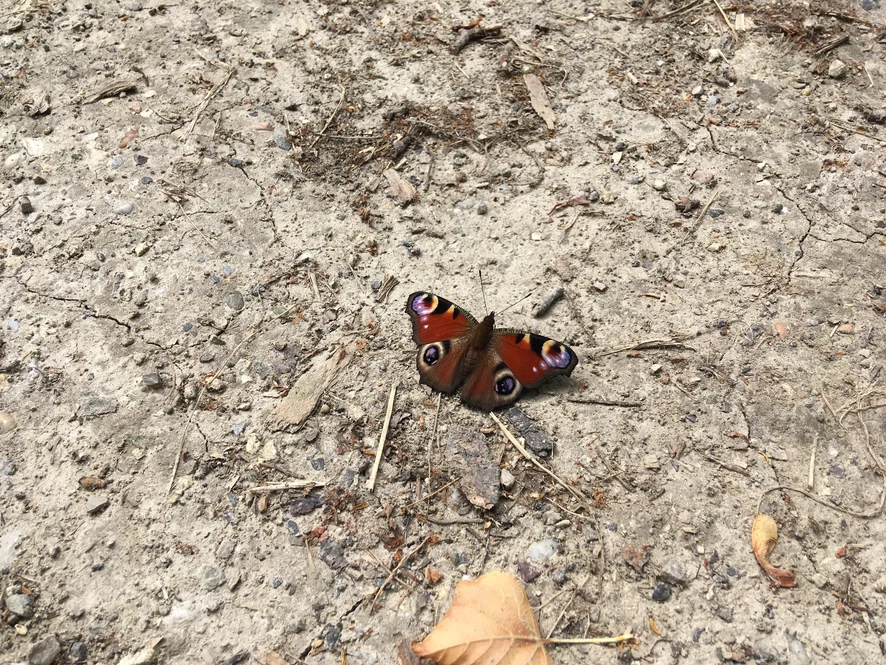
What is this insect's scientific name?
Aglais io
